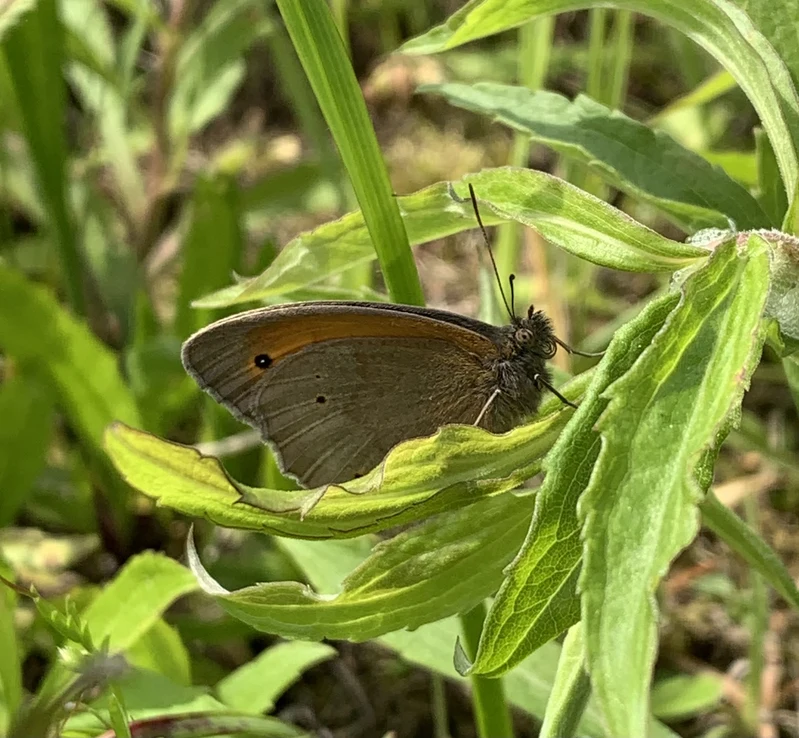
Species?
Maniola jurtina
